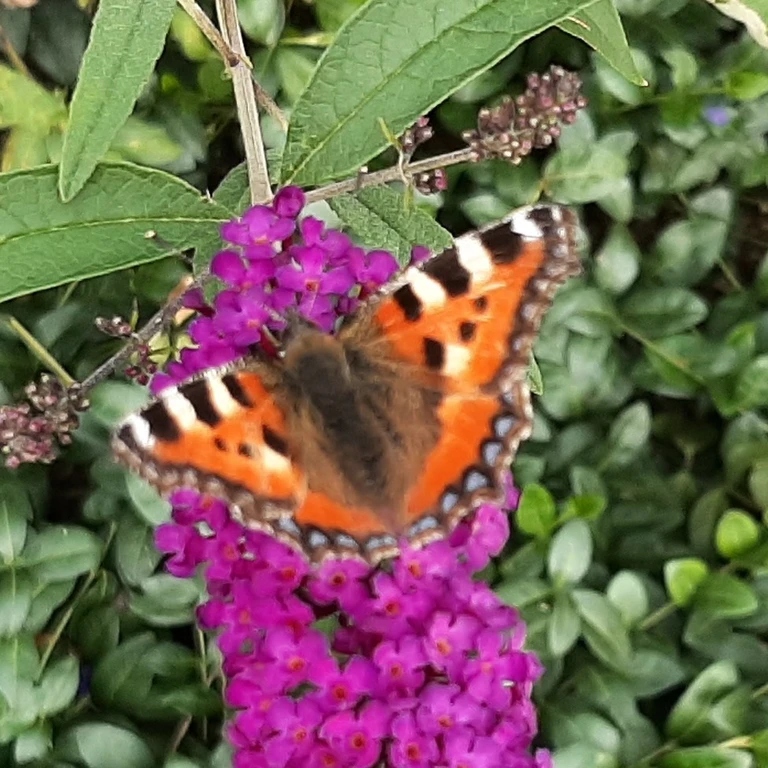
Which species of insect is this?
Aglais urticae
